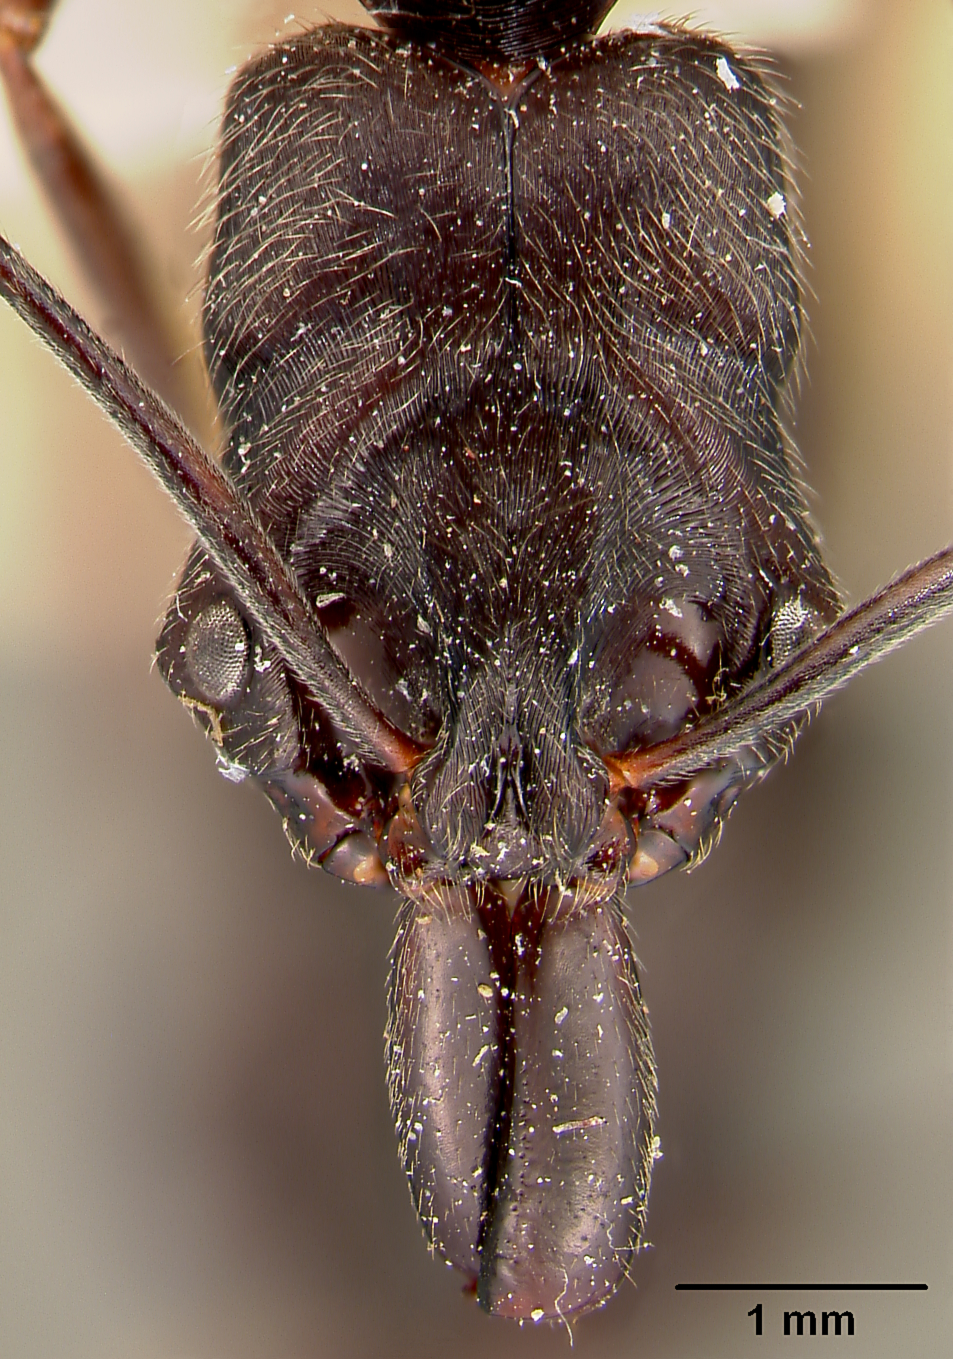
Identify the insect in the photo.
Odontomachus haematodus
